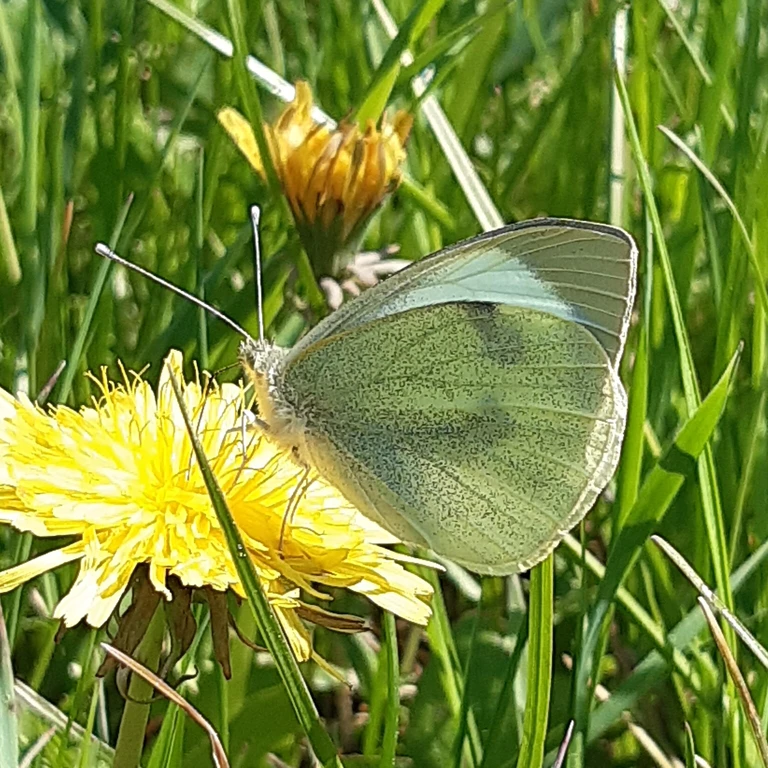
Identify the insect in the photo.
Pieris brassicae
